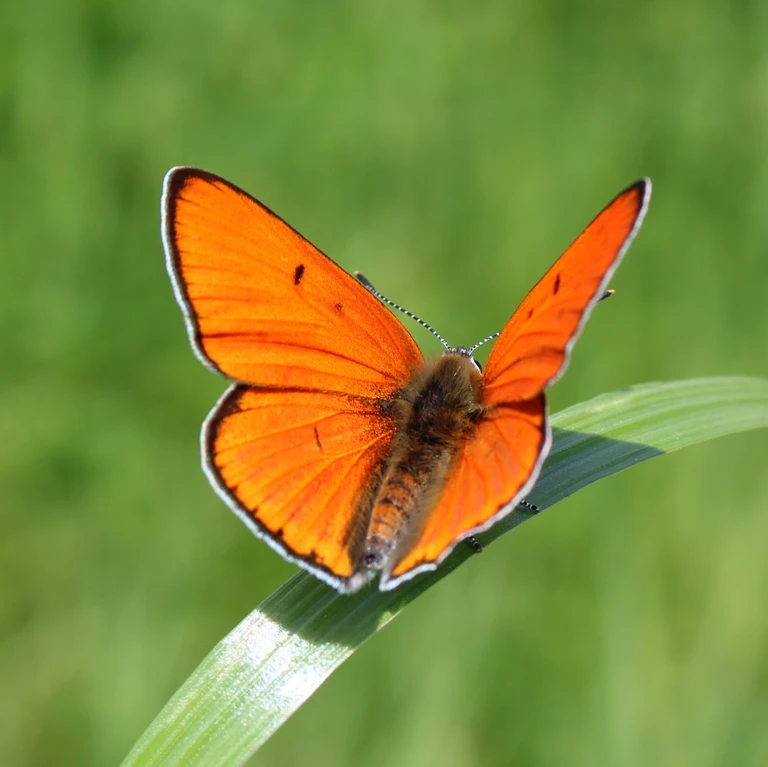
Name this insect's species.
Lycaena dispar
